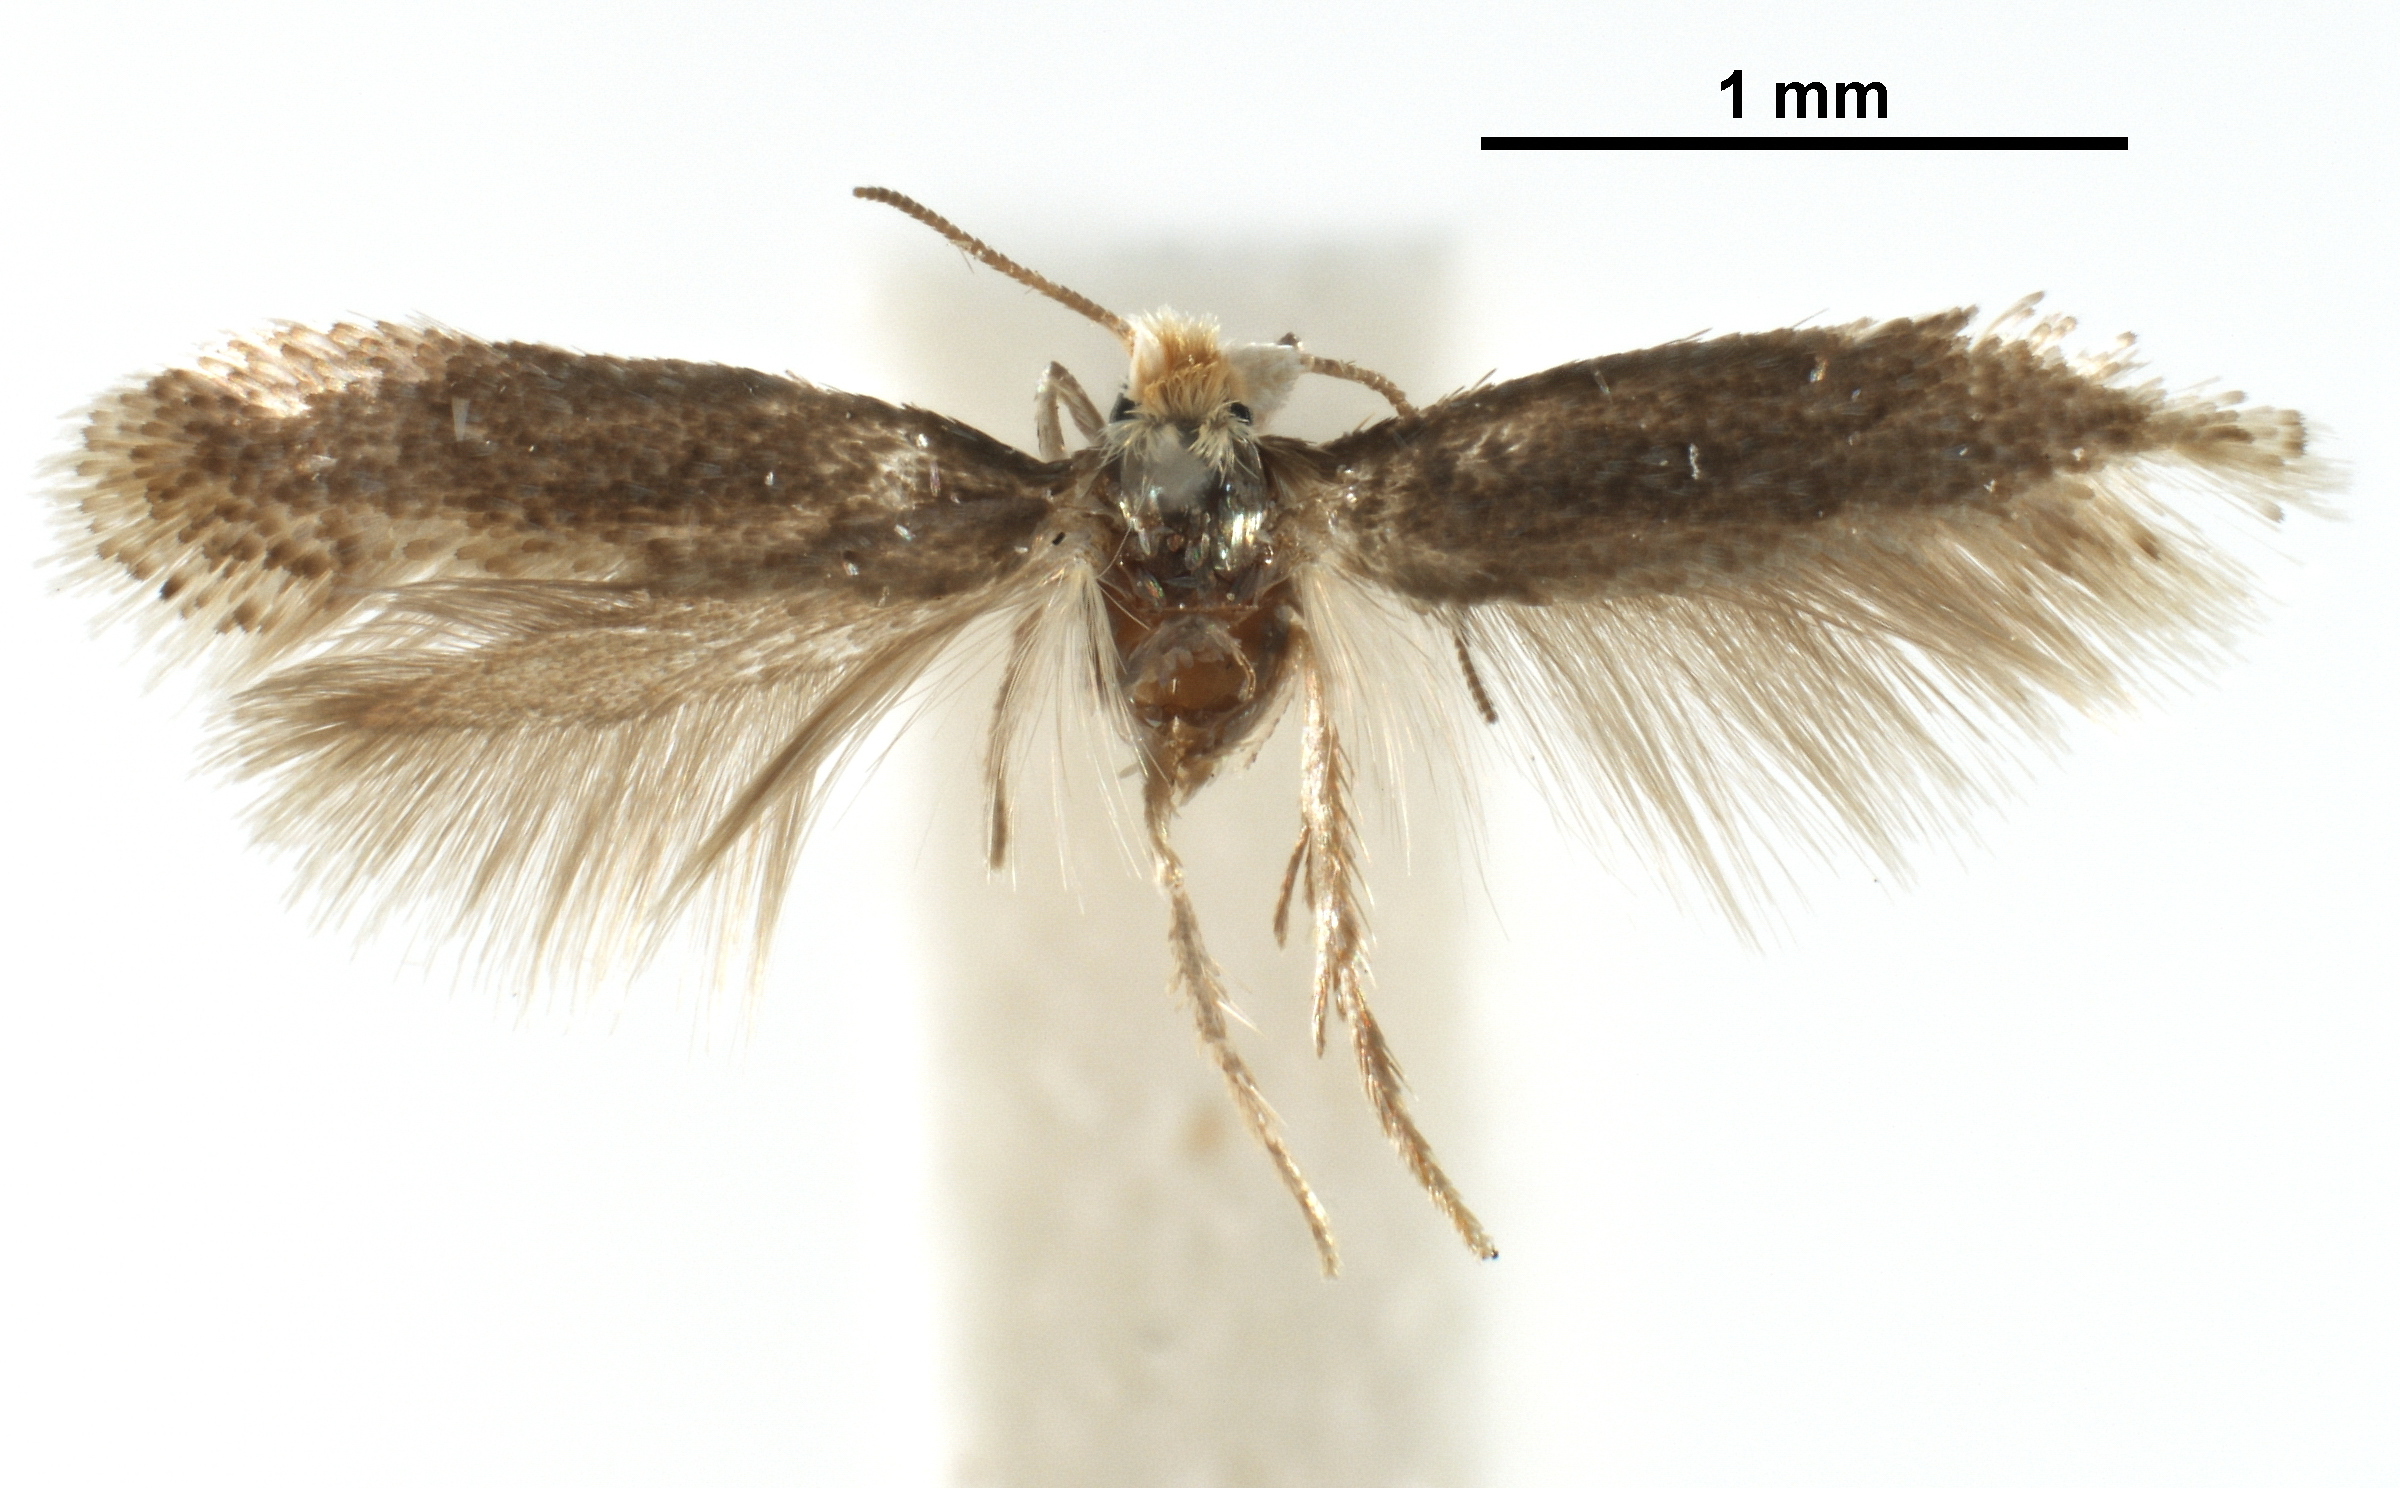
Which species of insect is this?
Glaucolepis bleonella
